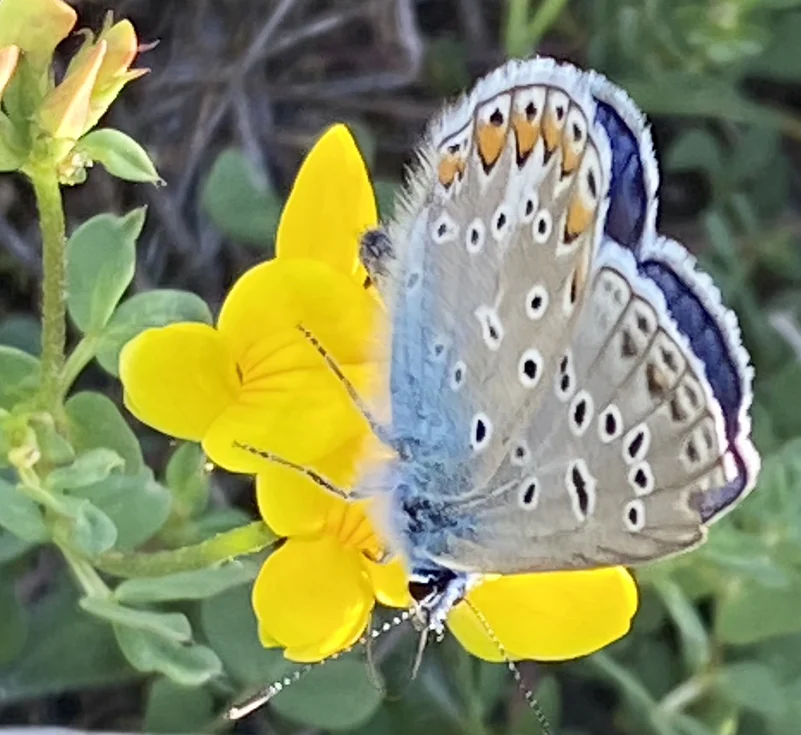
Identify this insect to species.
Polyommatus icarus
